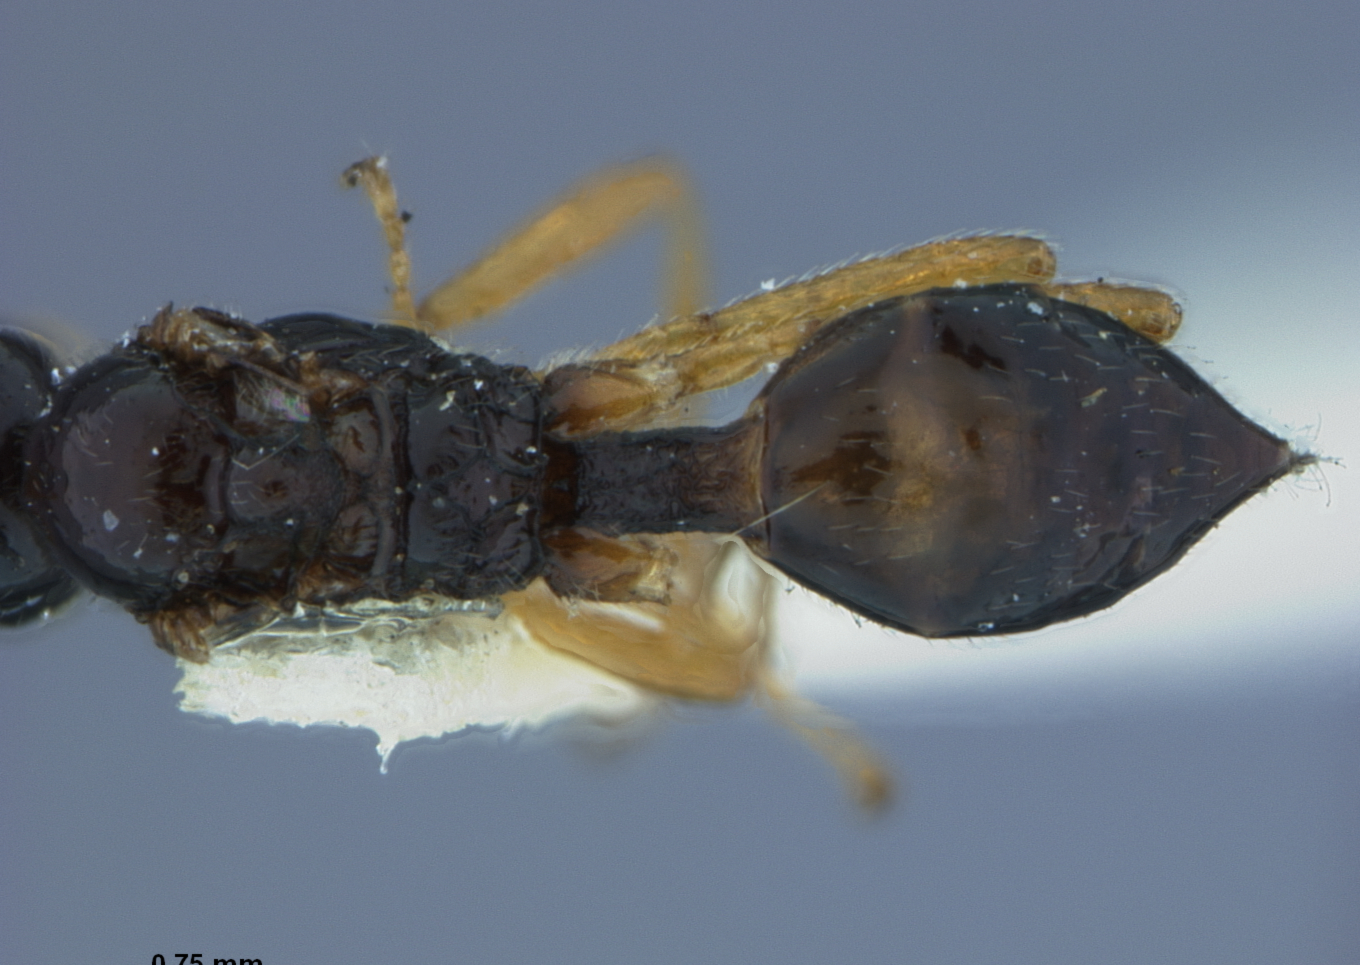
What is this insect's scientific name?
Aphidius paulensis
